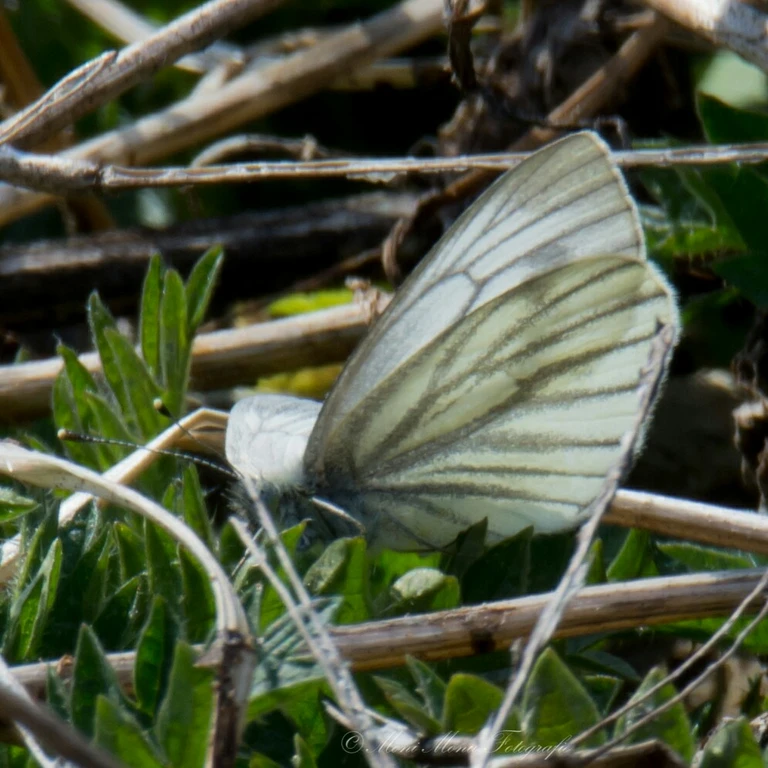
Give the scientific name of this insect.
Pieris napi
